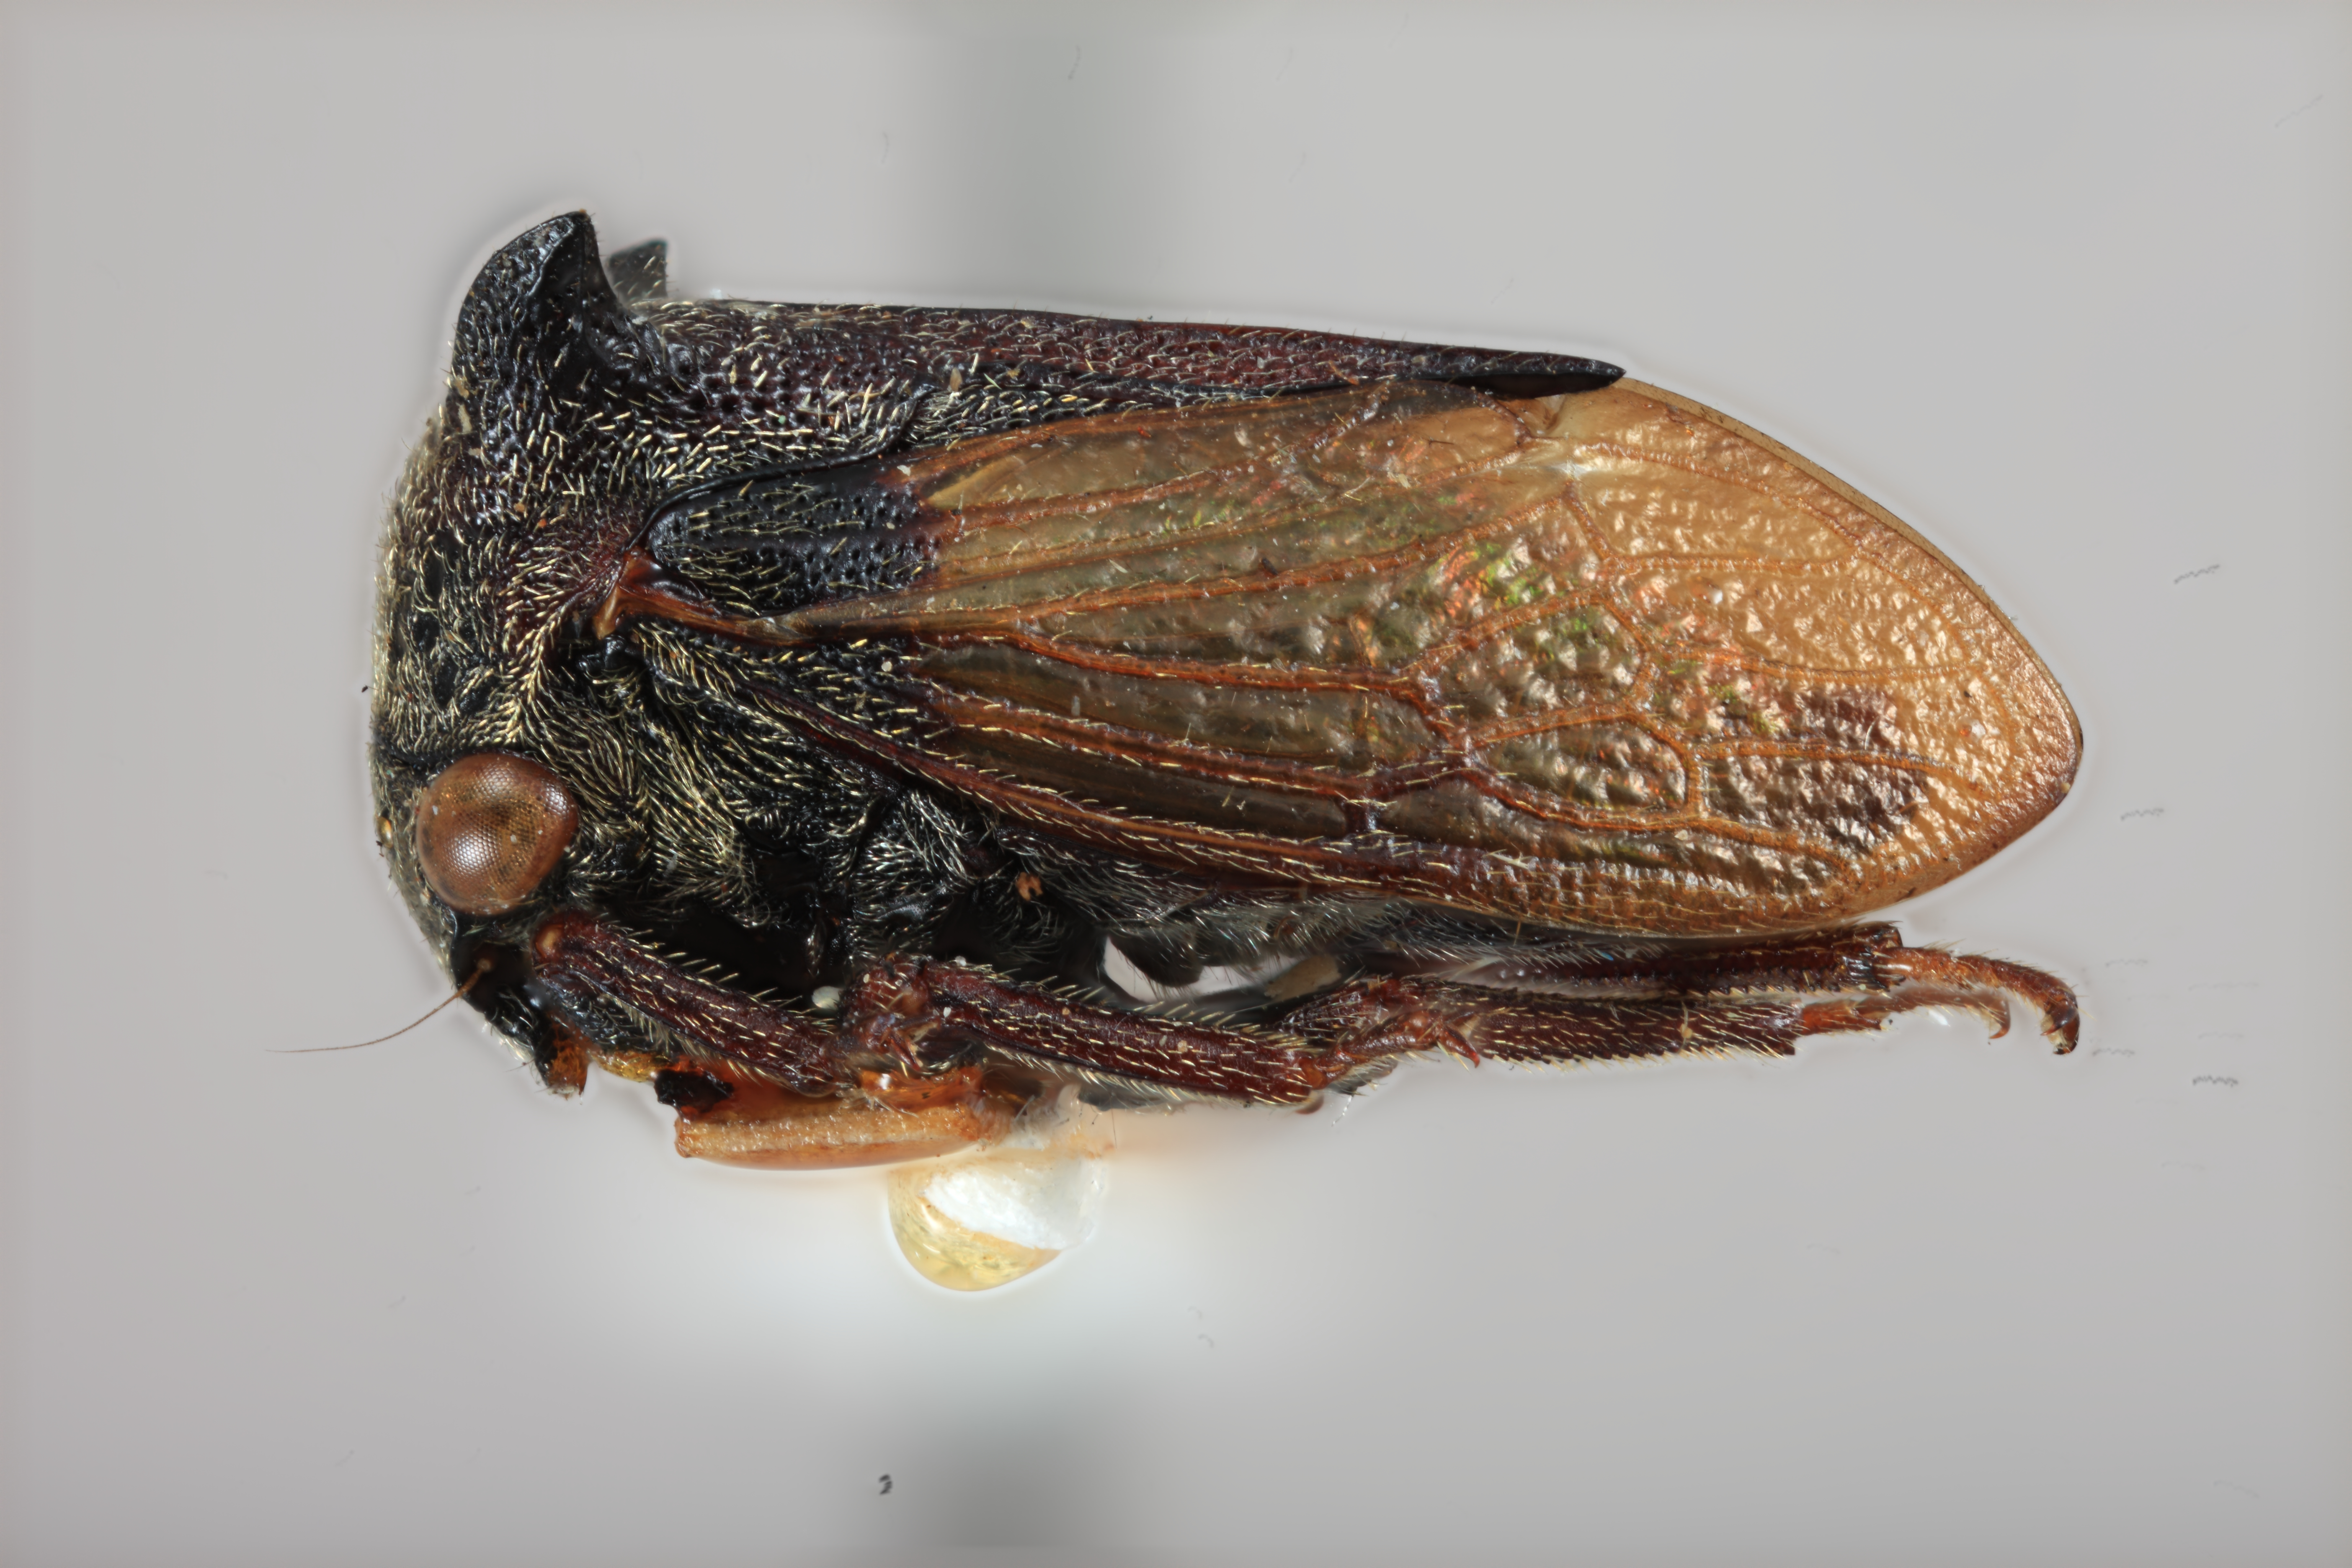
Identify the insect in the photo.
Tricentrus bakeri
